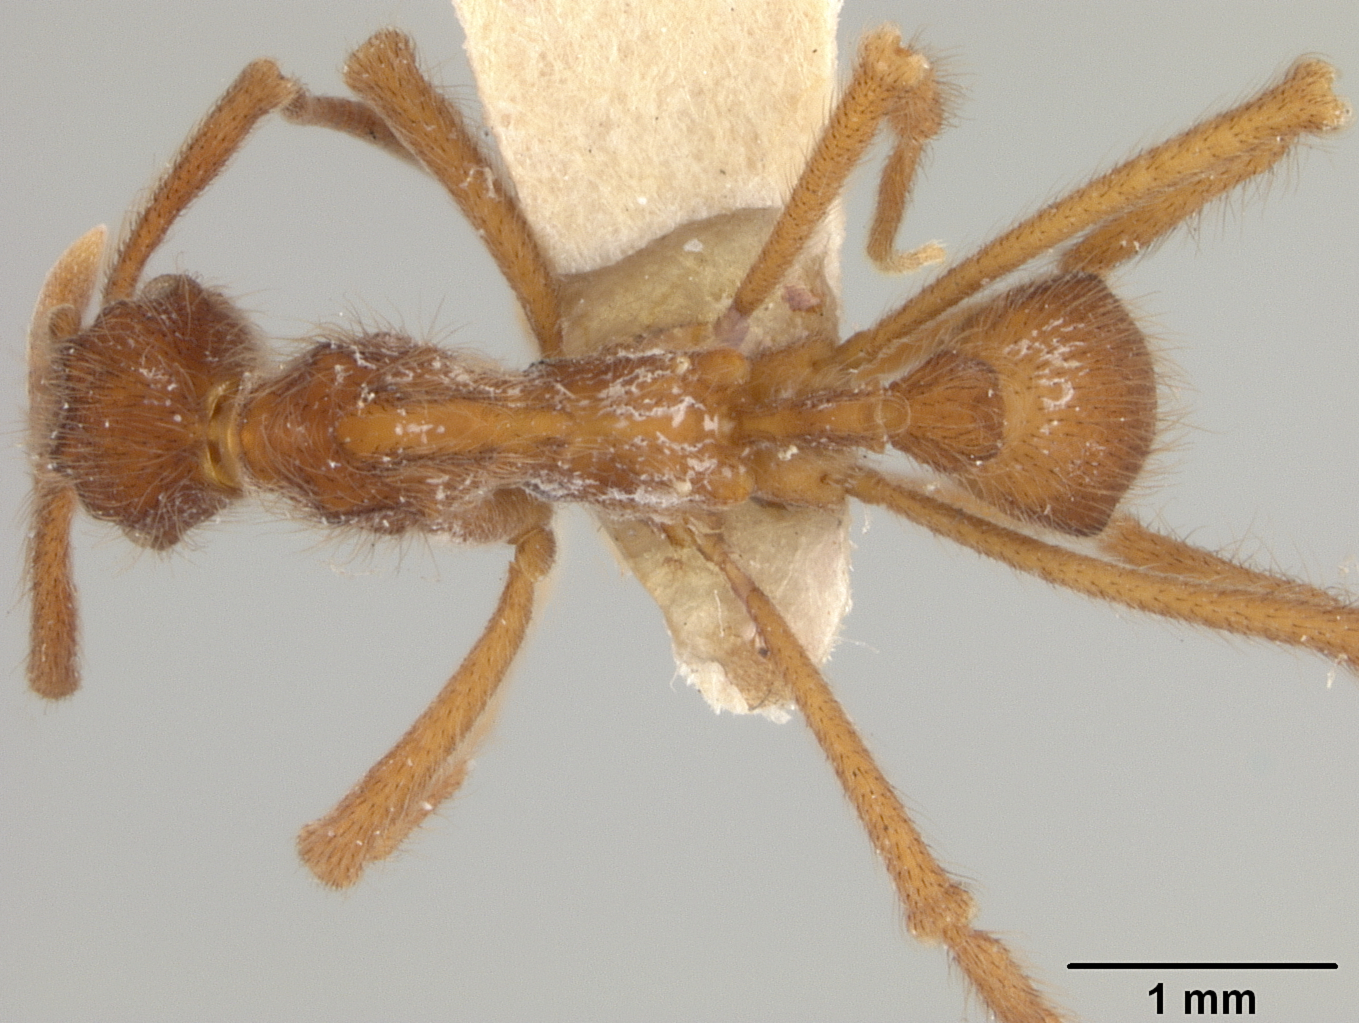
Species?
Apterostigma auriculatum
